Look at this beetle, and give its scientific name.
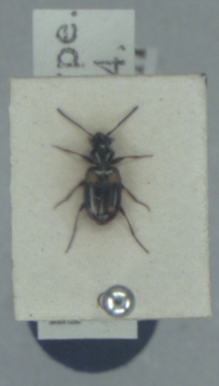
Bembidion quadripustulatum
